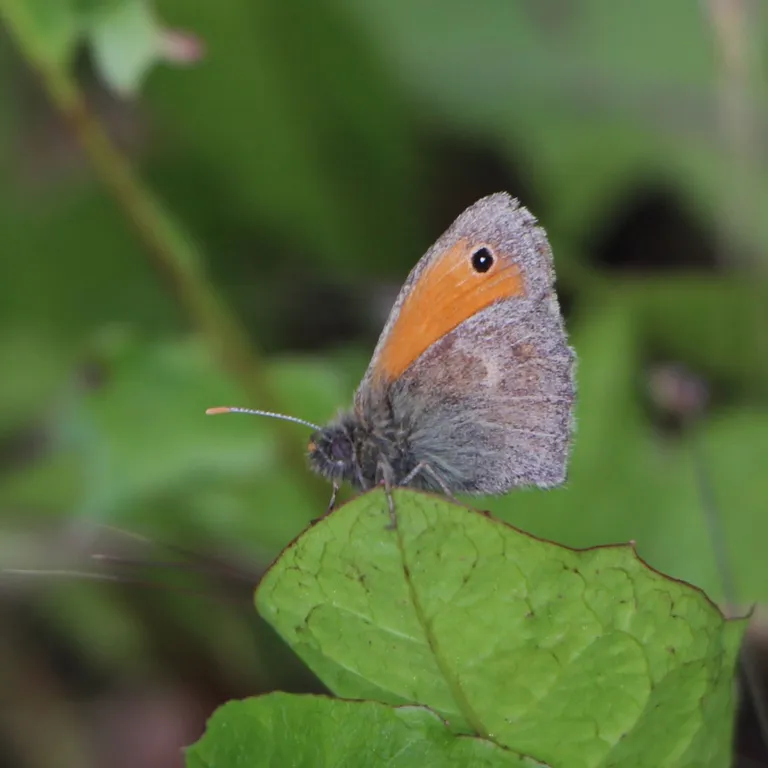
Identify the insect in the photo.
Coenonympha pamphilus
